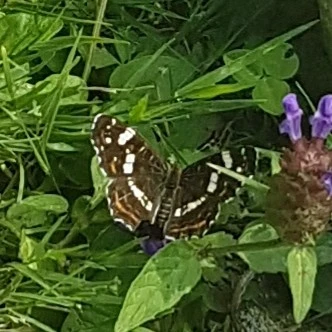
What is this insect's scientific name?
Araschnia levana
